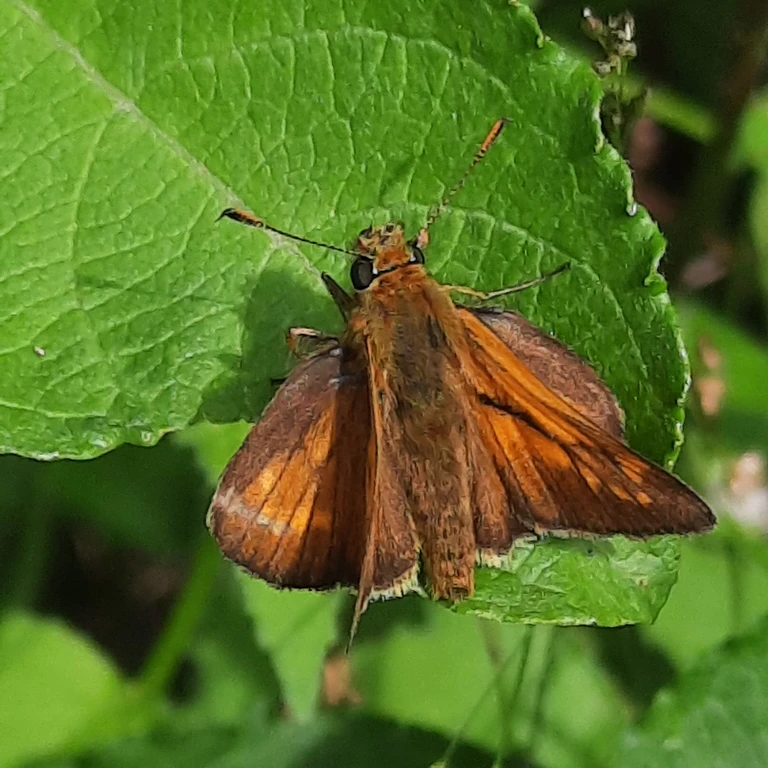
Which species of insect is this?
Ochlodes sylvanus (also Ochlodes venata)
